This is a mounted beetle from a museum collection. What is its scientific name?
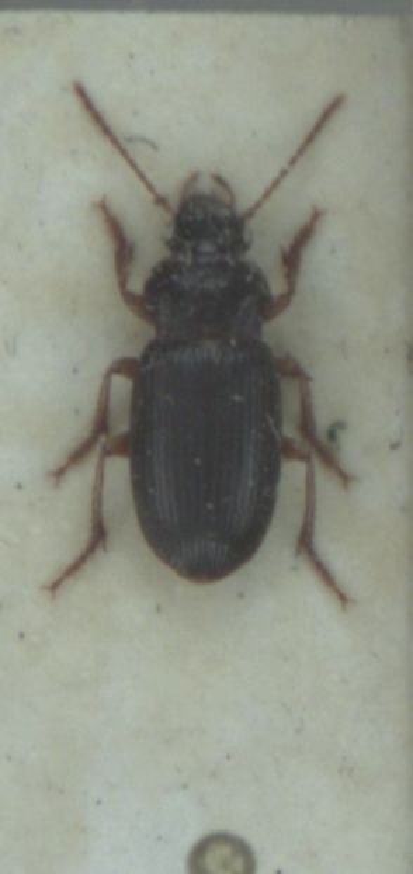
Ophonus rufibarbis
